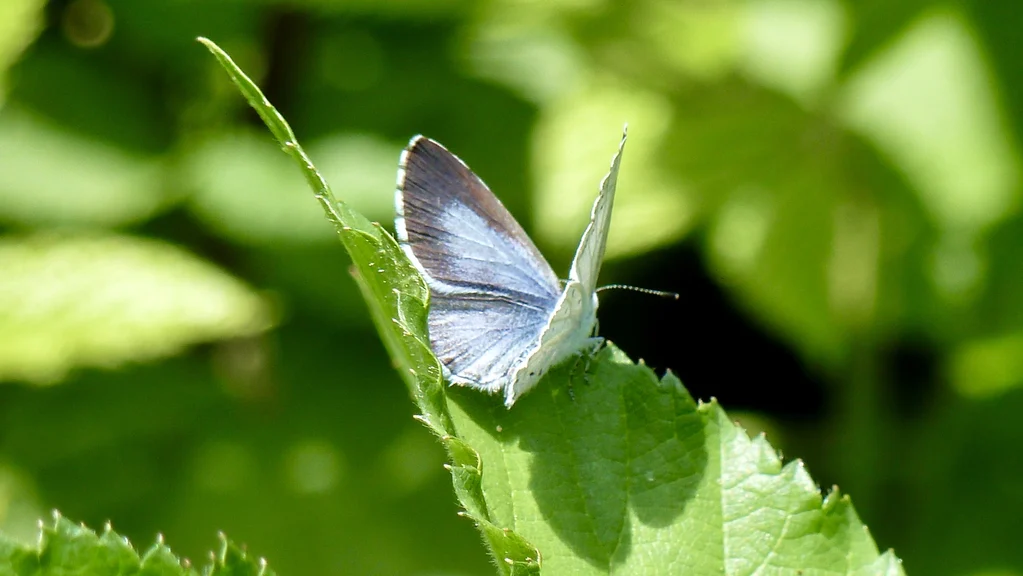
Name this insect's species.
Celastrina argiolus
